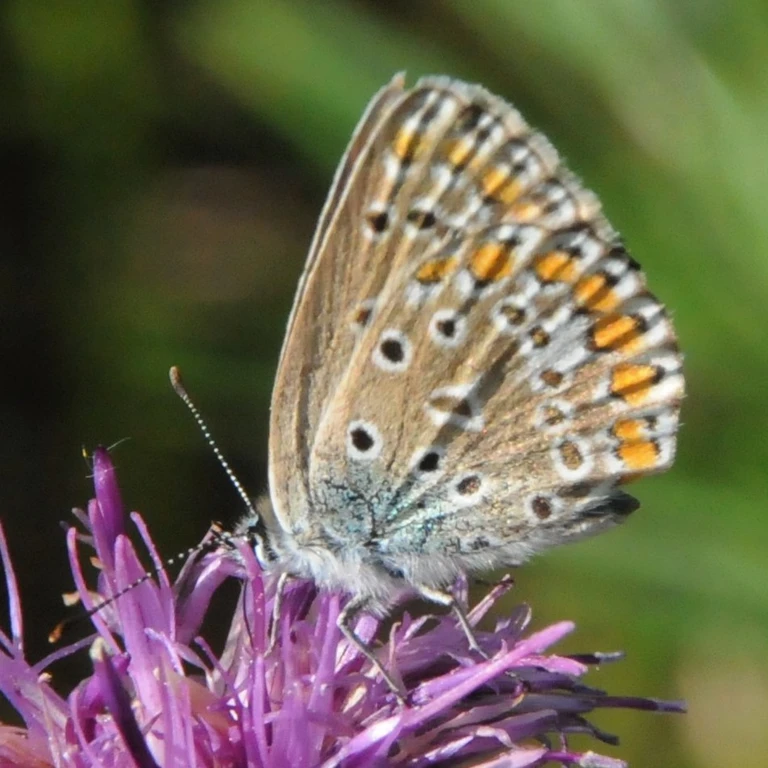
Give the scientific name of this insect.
Lysandra coridon
